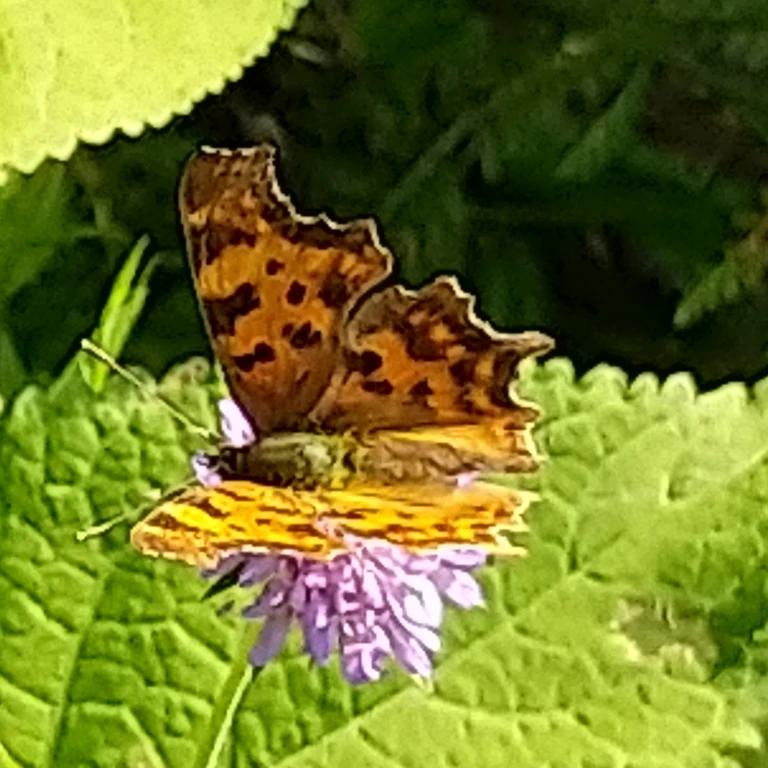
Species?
Polygonia c-album
